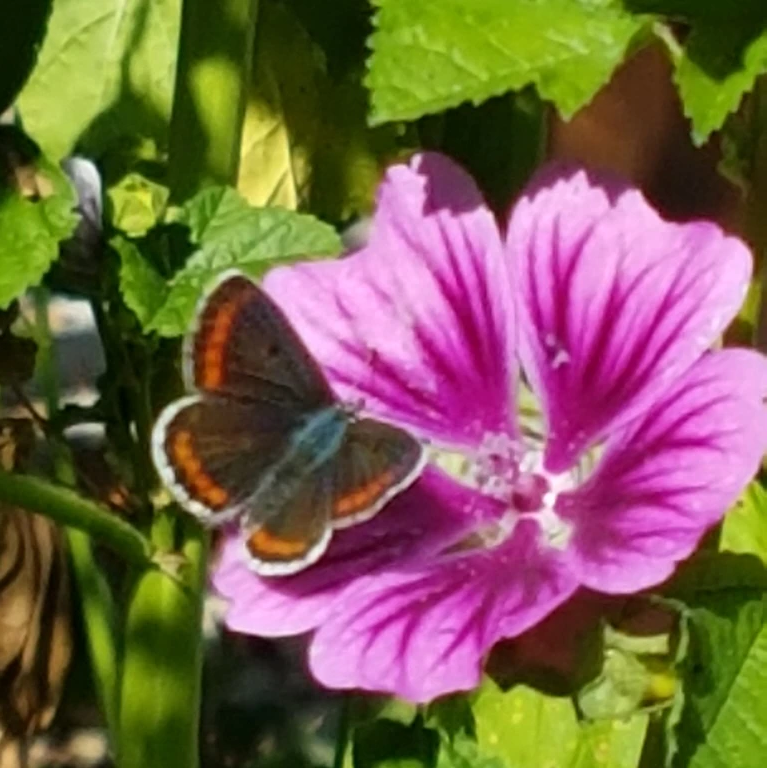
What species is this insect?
Aricia agestis/artaxerxes
